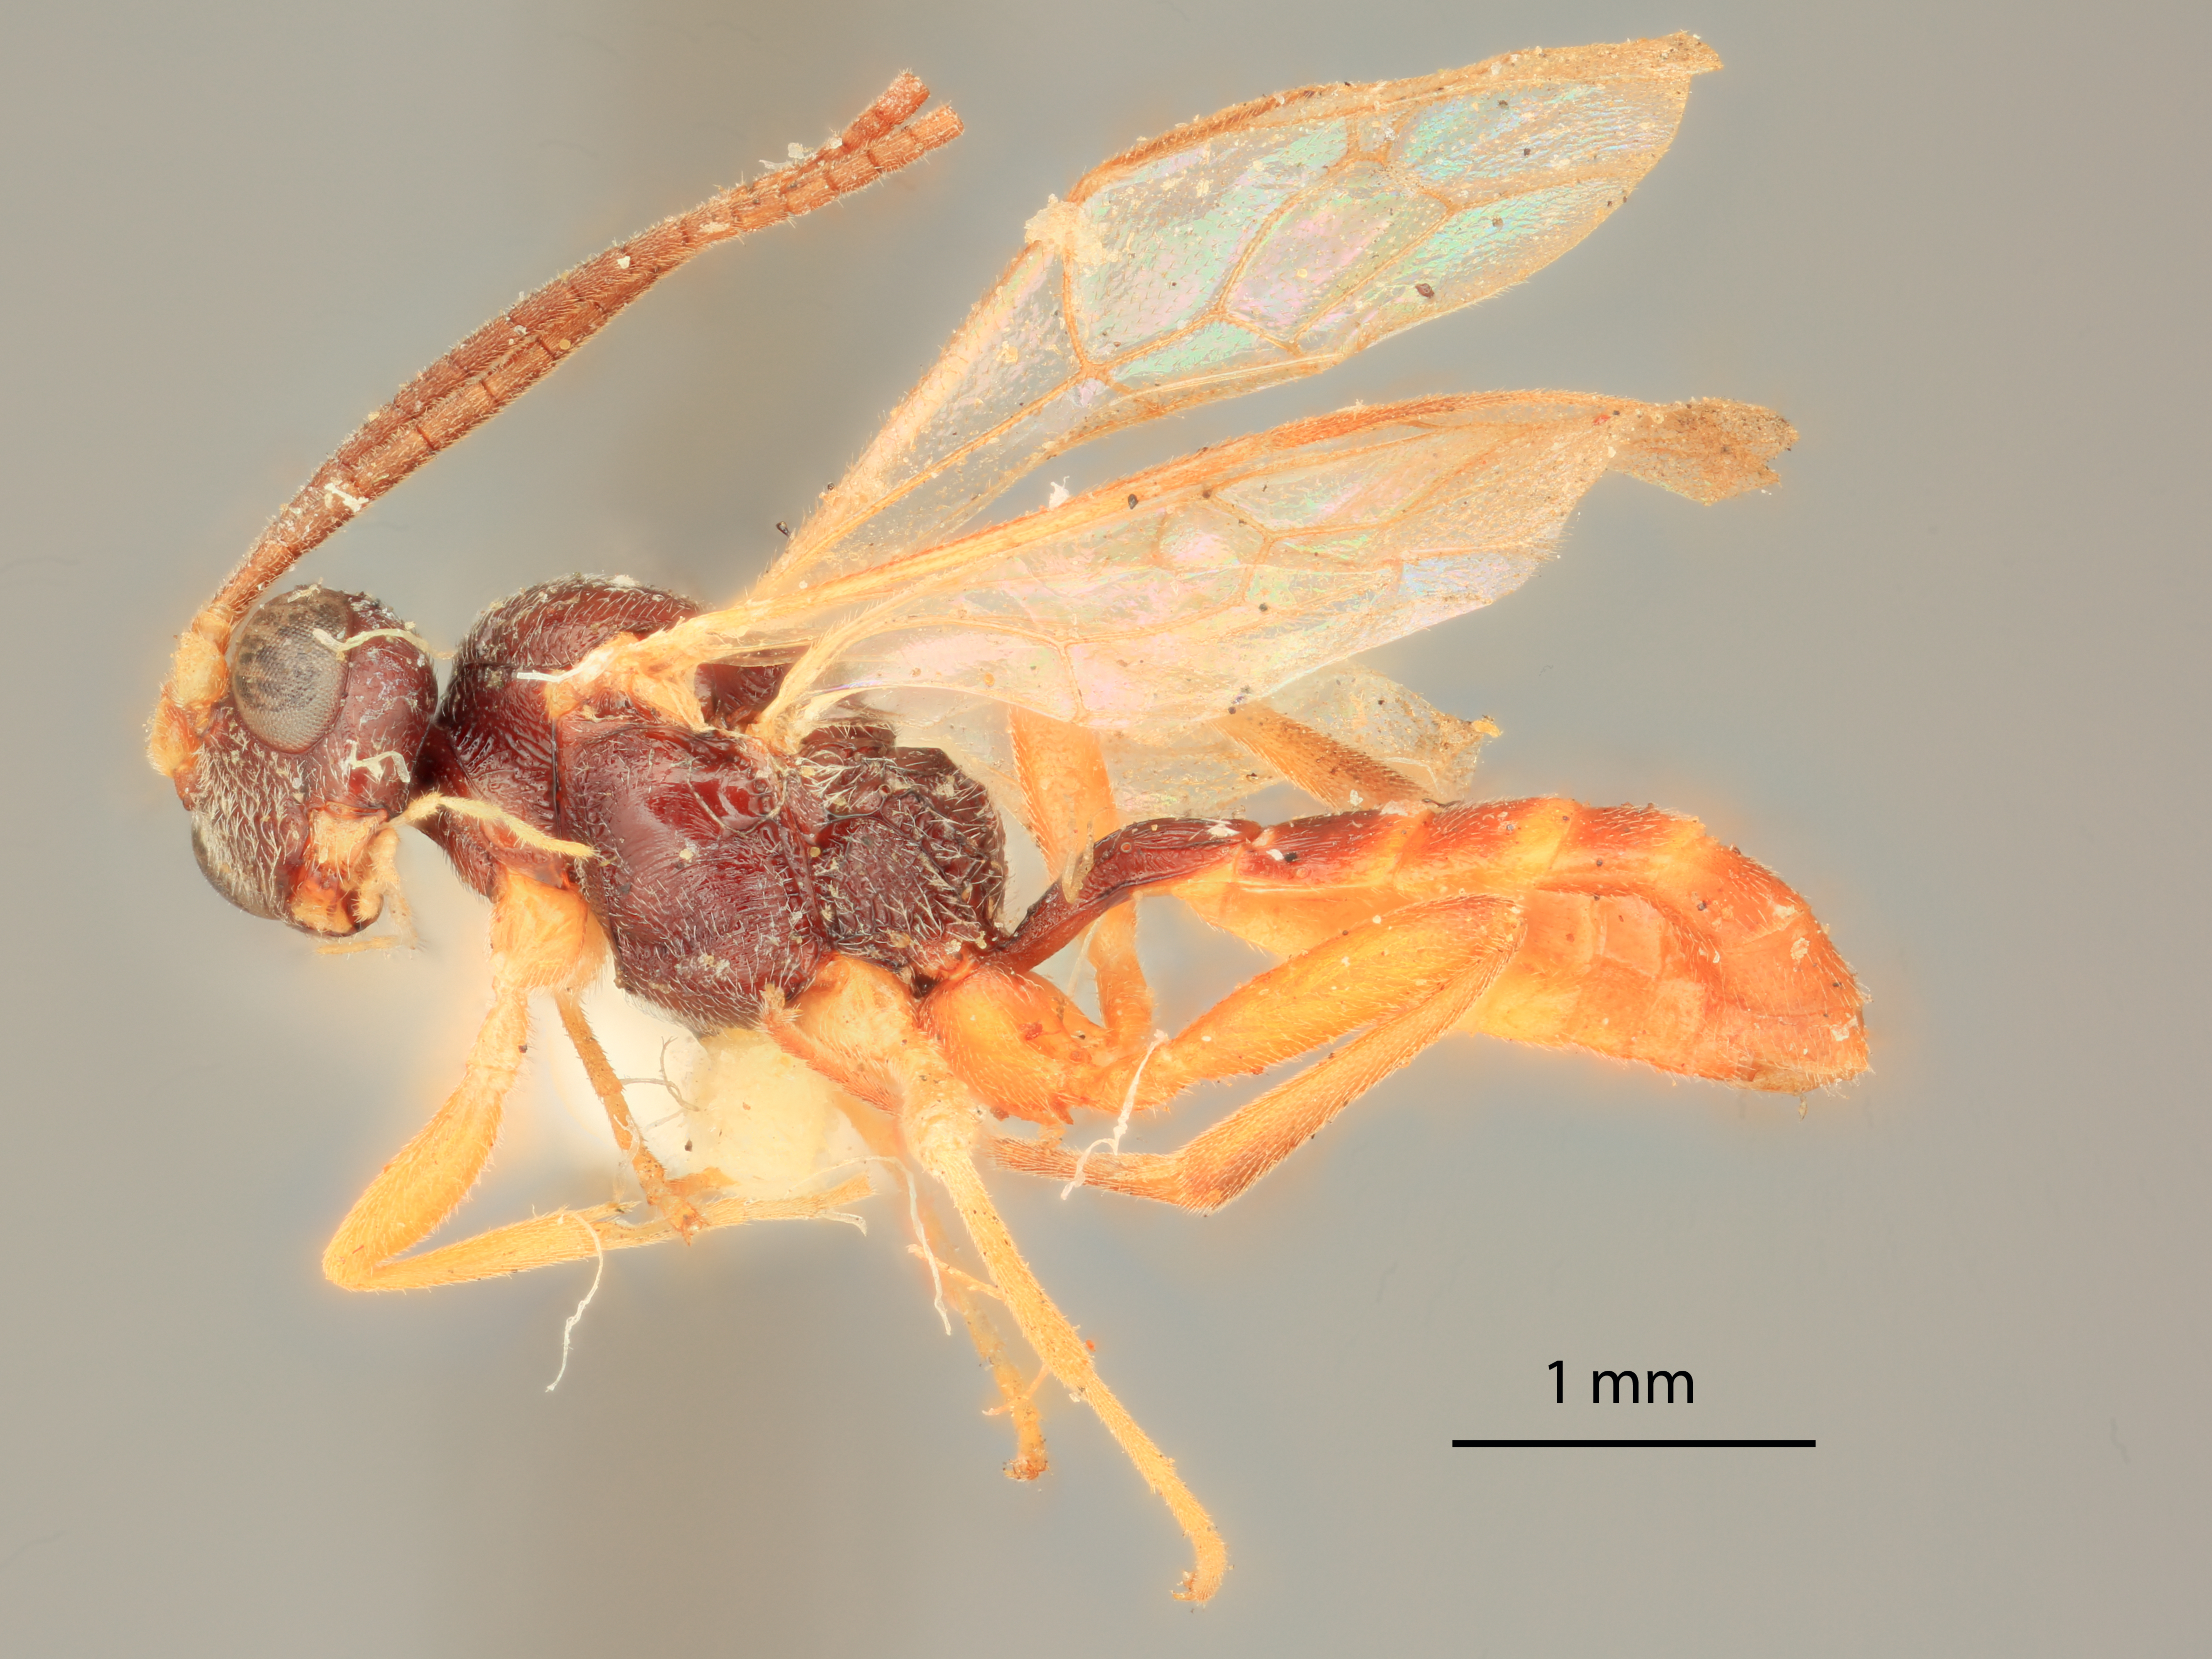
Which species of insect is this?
Hemiteles lonicerae
